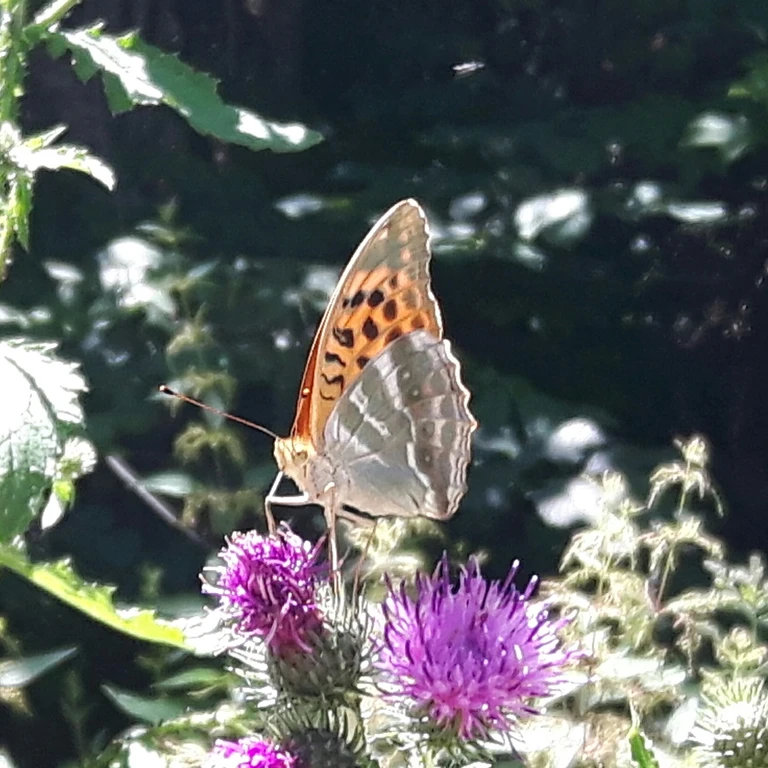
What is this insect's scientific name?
Argynnis paphia
